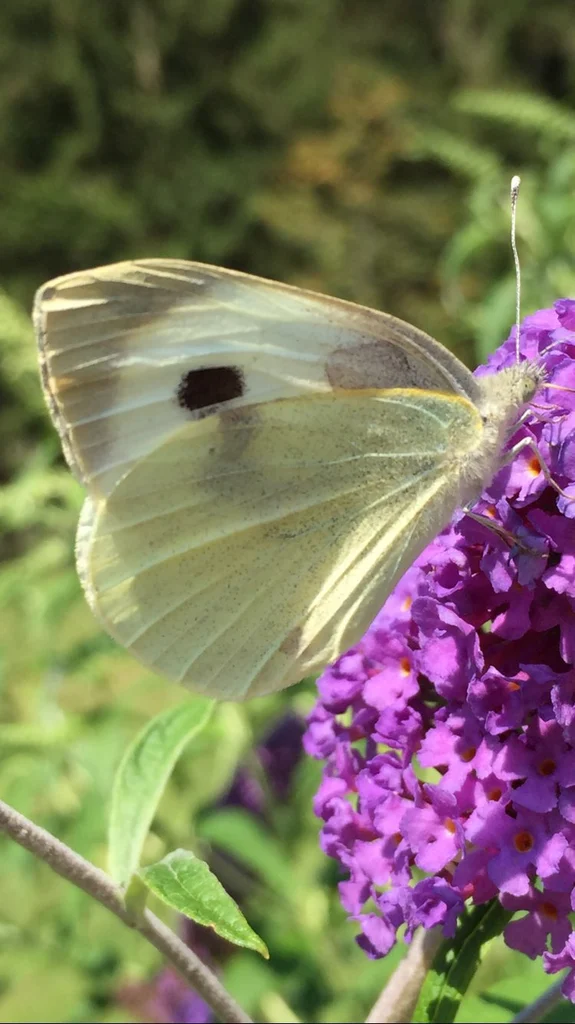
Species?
Pieris brassicae
